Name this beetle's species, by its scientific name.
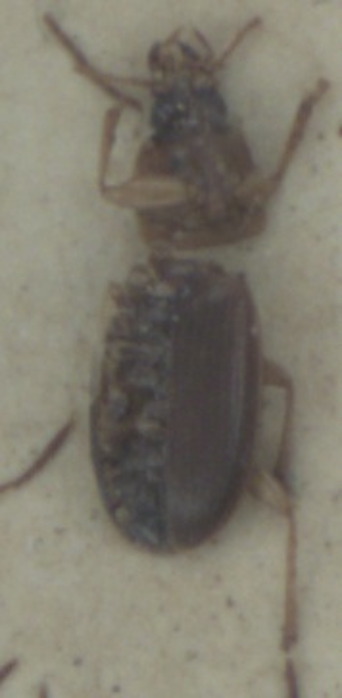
Calathus cinctus
